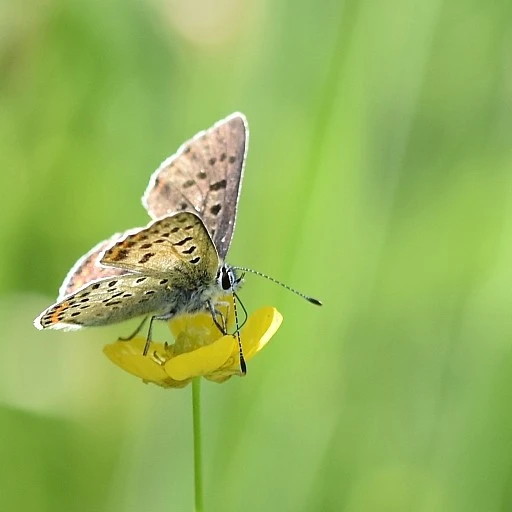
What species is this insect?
Lycaena tityrus (also Loweia tityrus)
